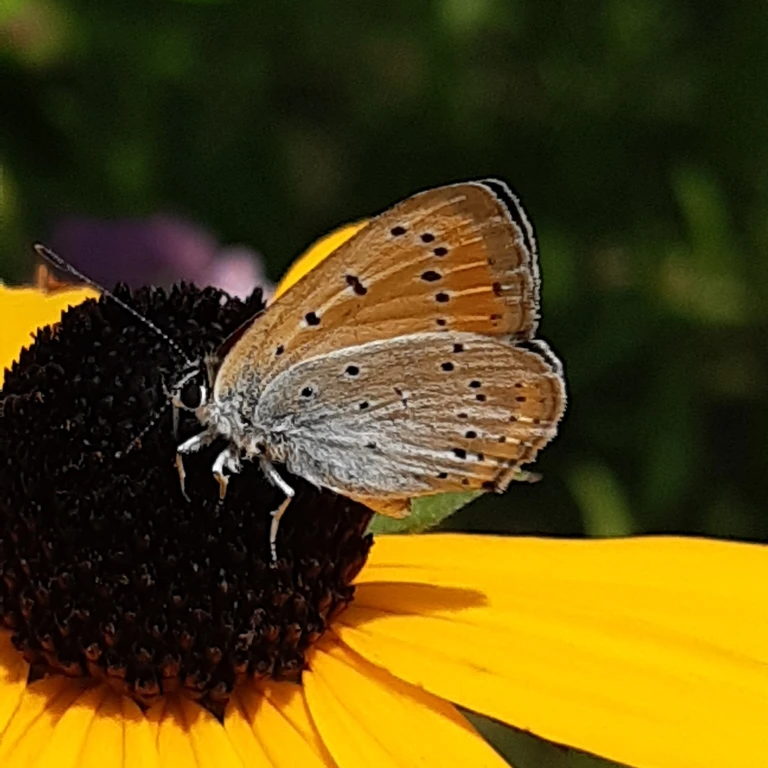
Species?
Lycaena dispar
